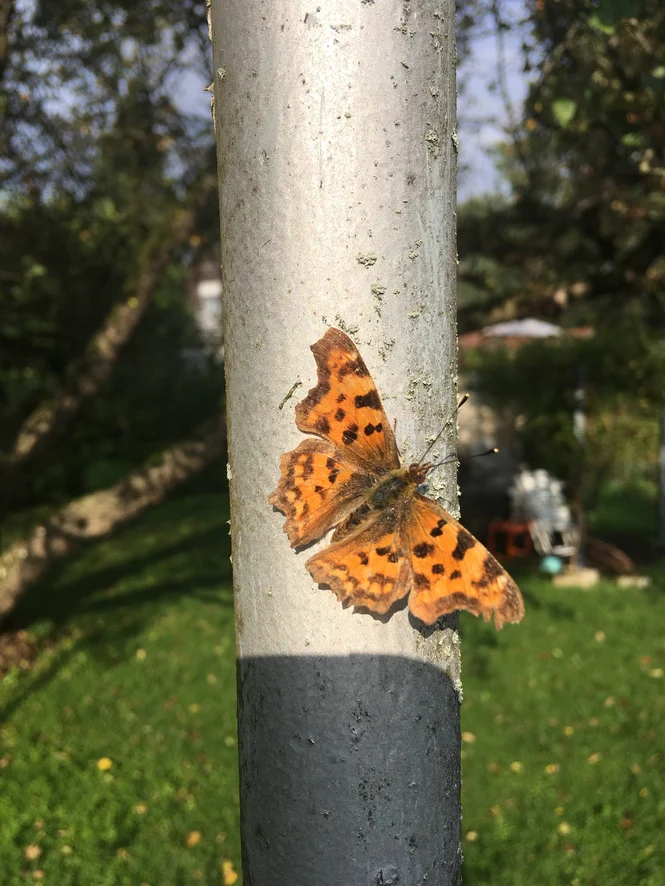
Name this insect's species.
Polygonia c-album
